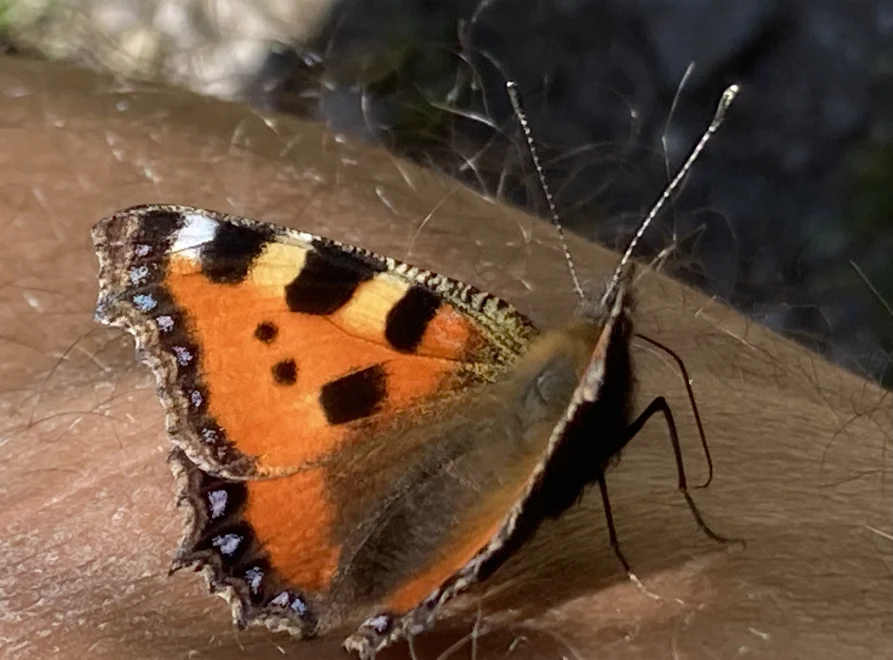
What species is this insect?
Aglais urticae
